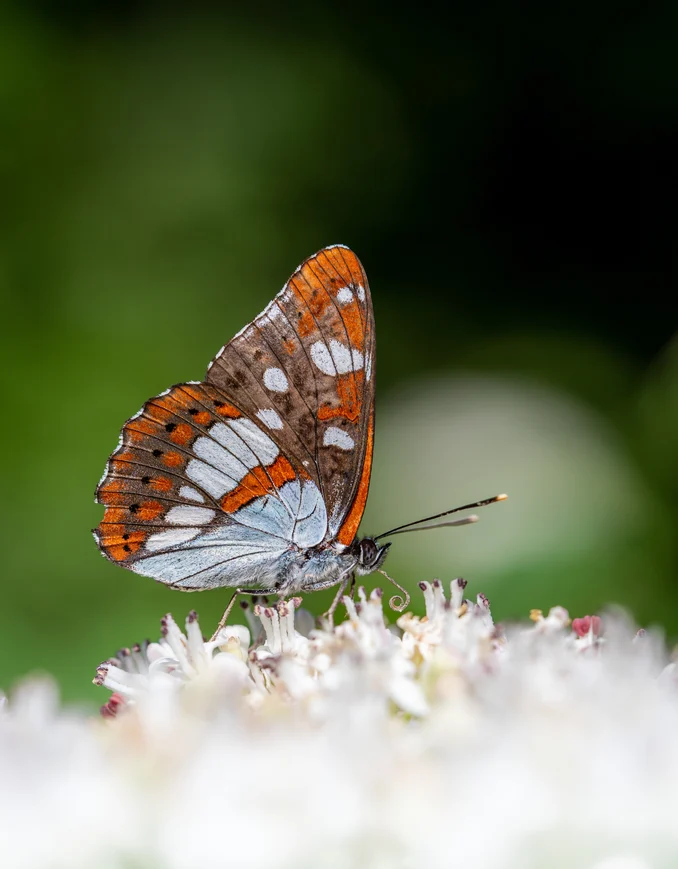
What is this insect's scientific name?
Limenitis reducta
